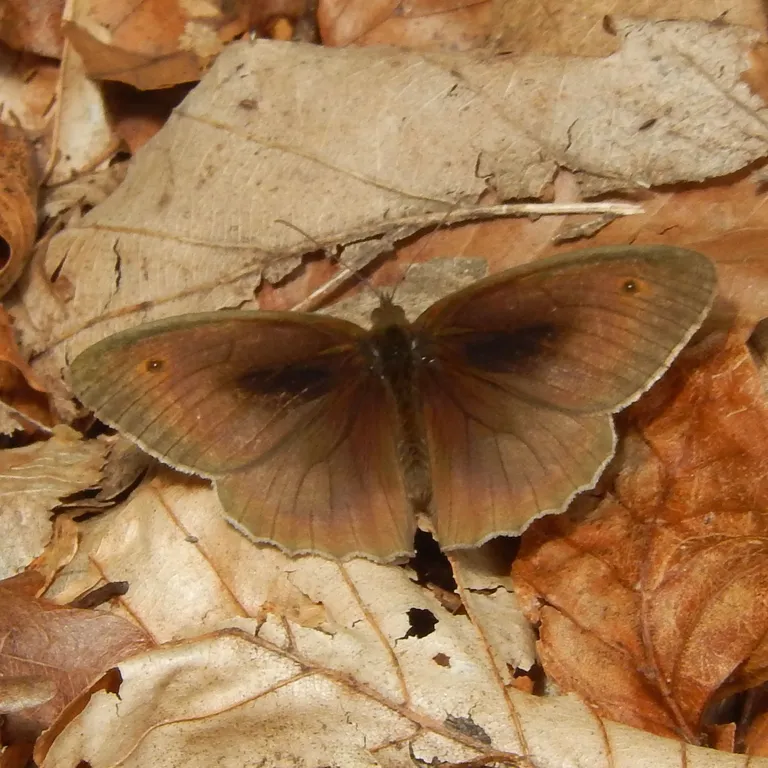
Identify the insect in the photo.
Maniola jurtina
